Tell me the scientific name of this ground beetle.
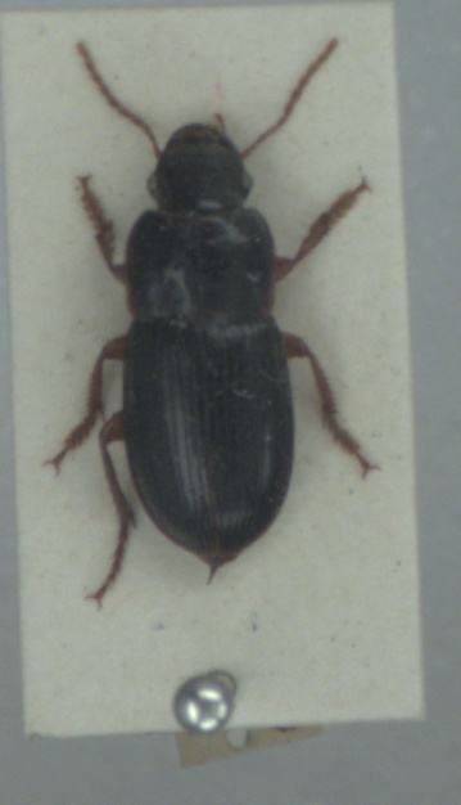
Harpalus latus
